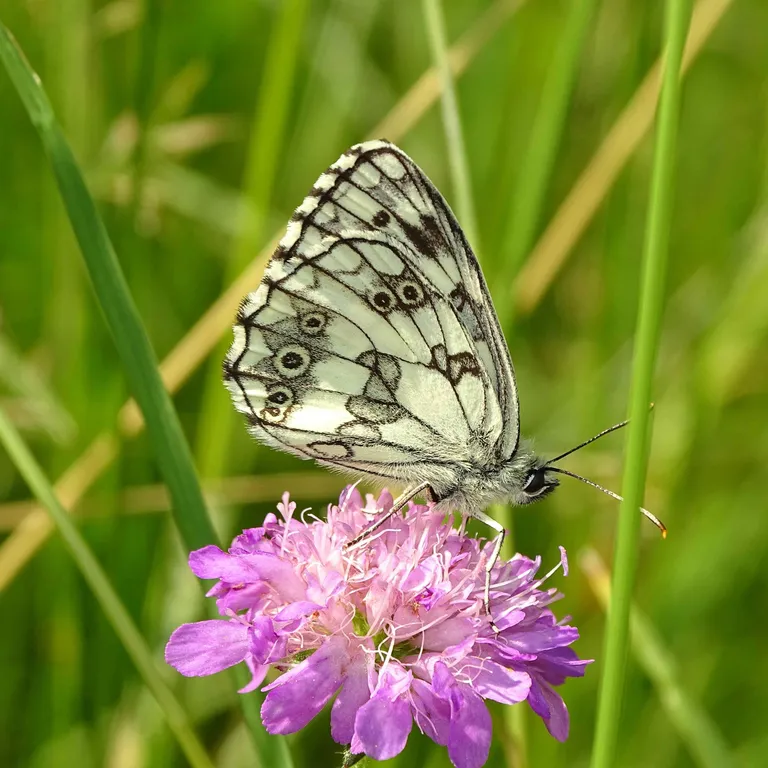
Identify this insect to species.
Melanargia galathea
